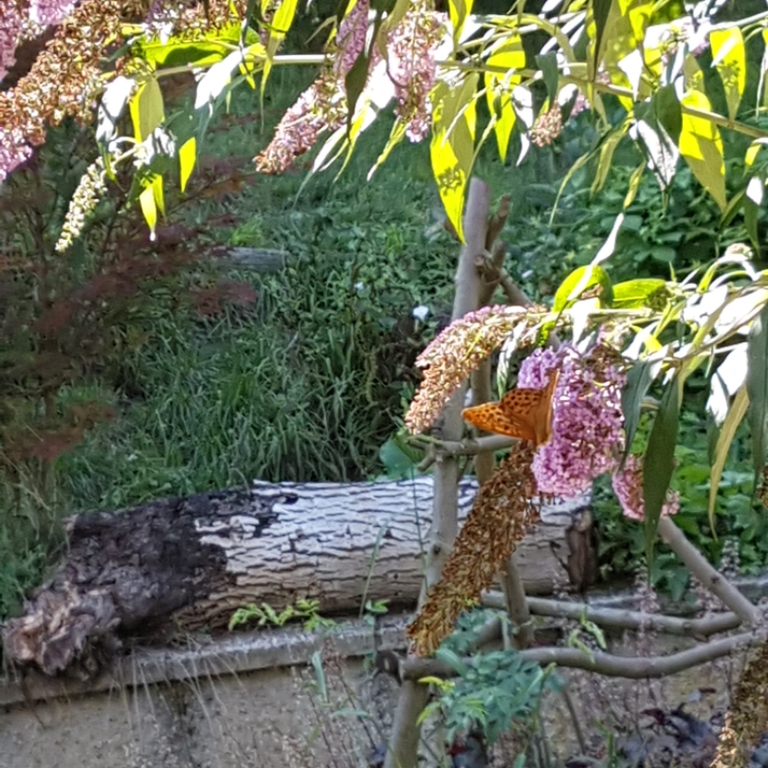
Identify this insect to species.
Argynnis paphia
